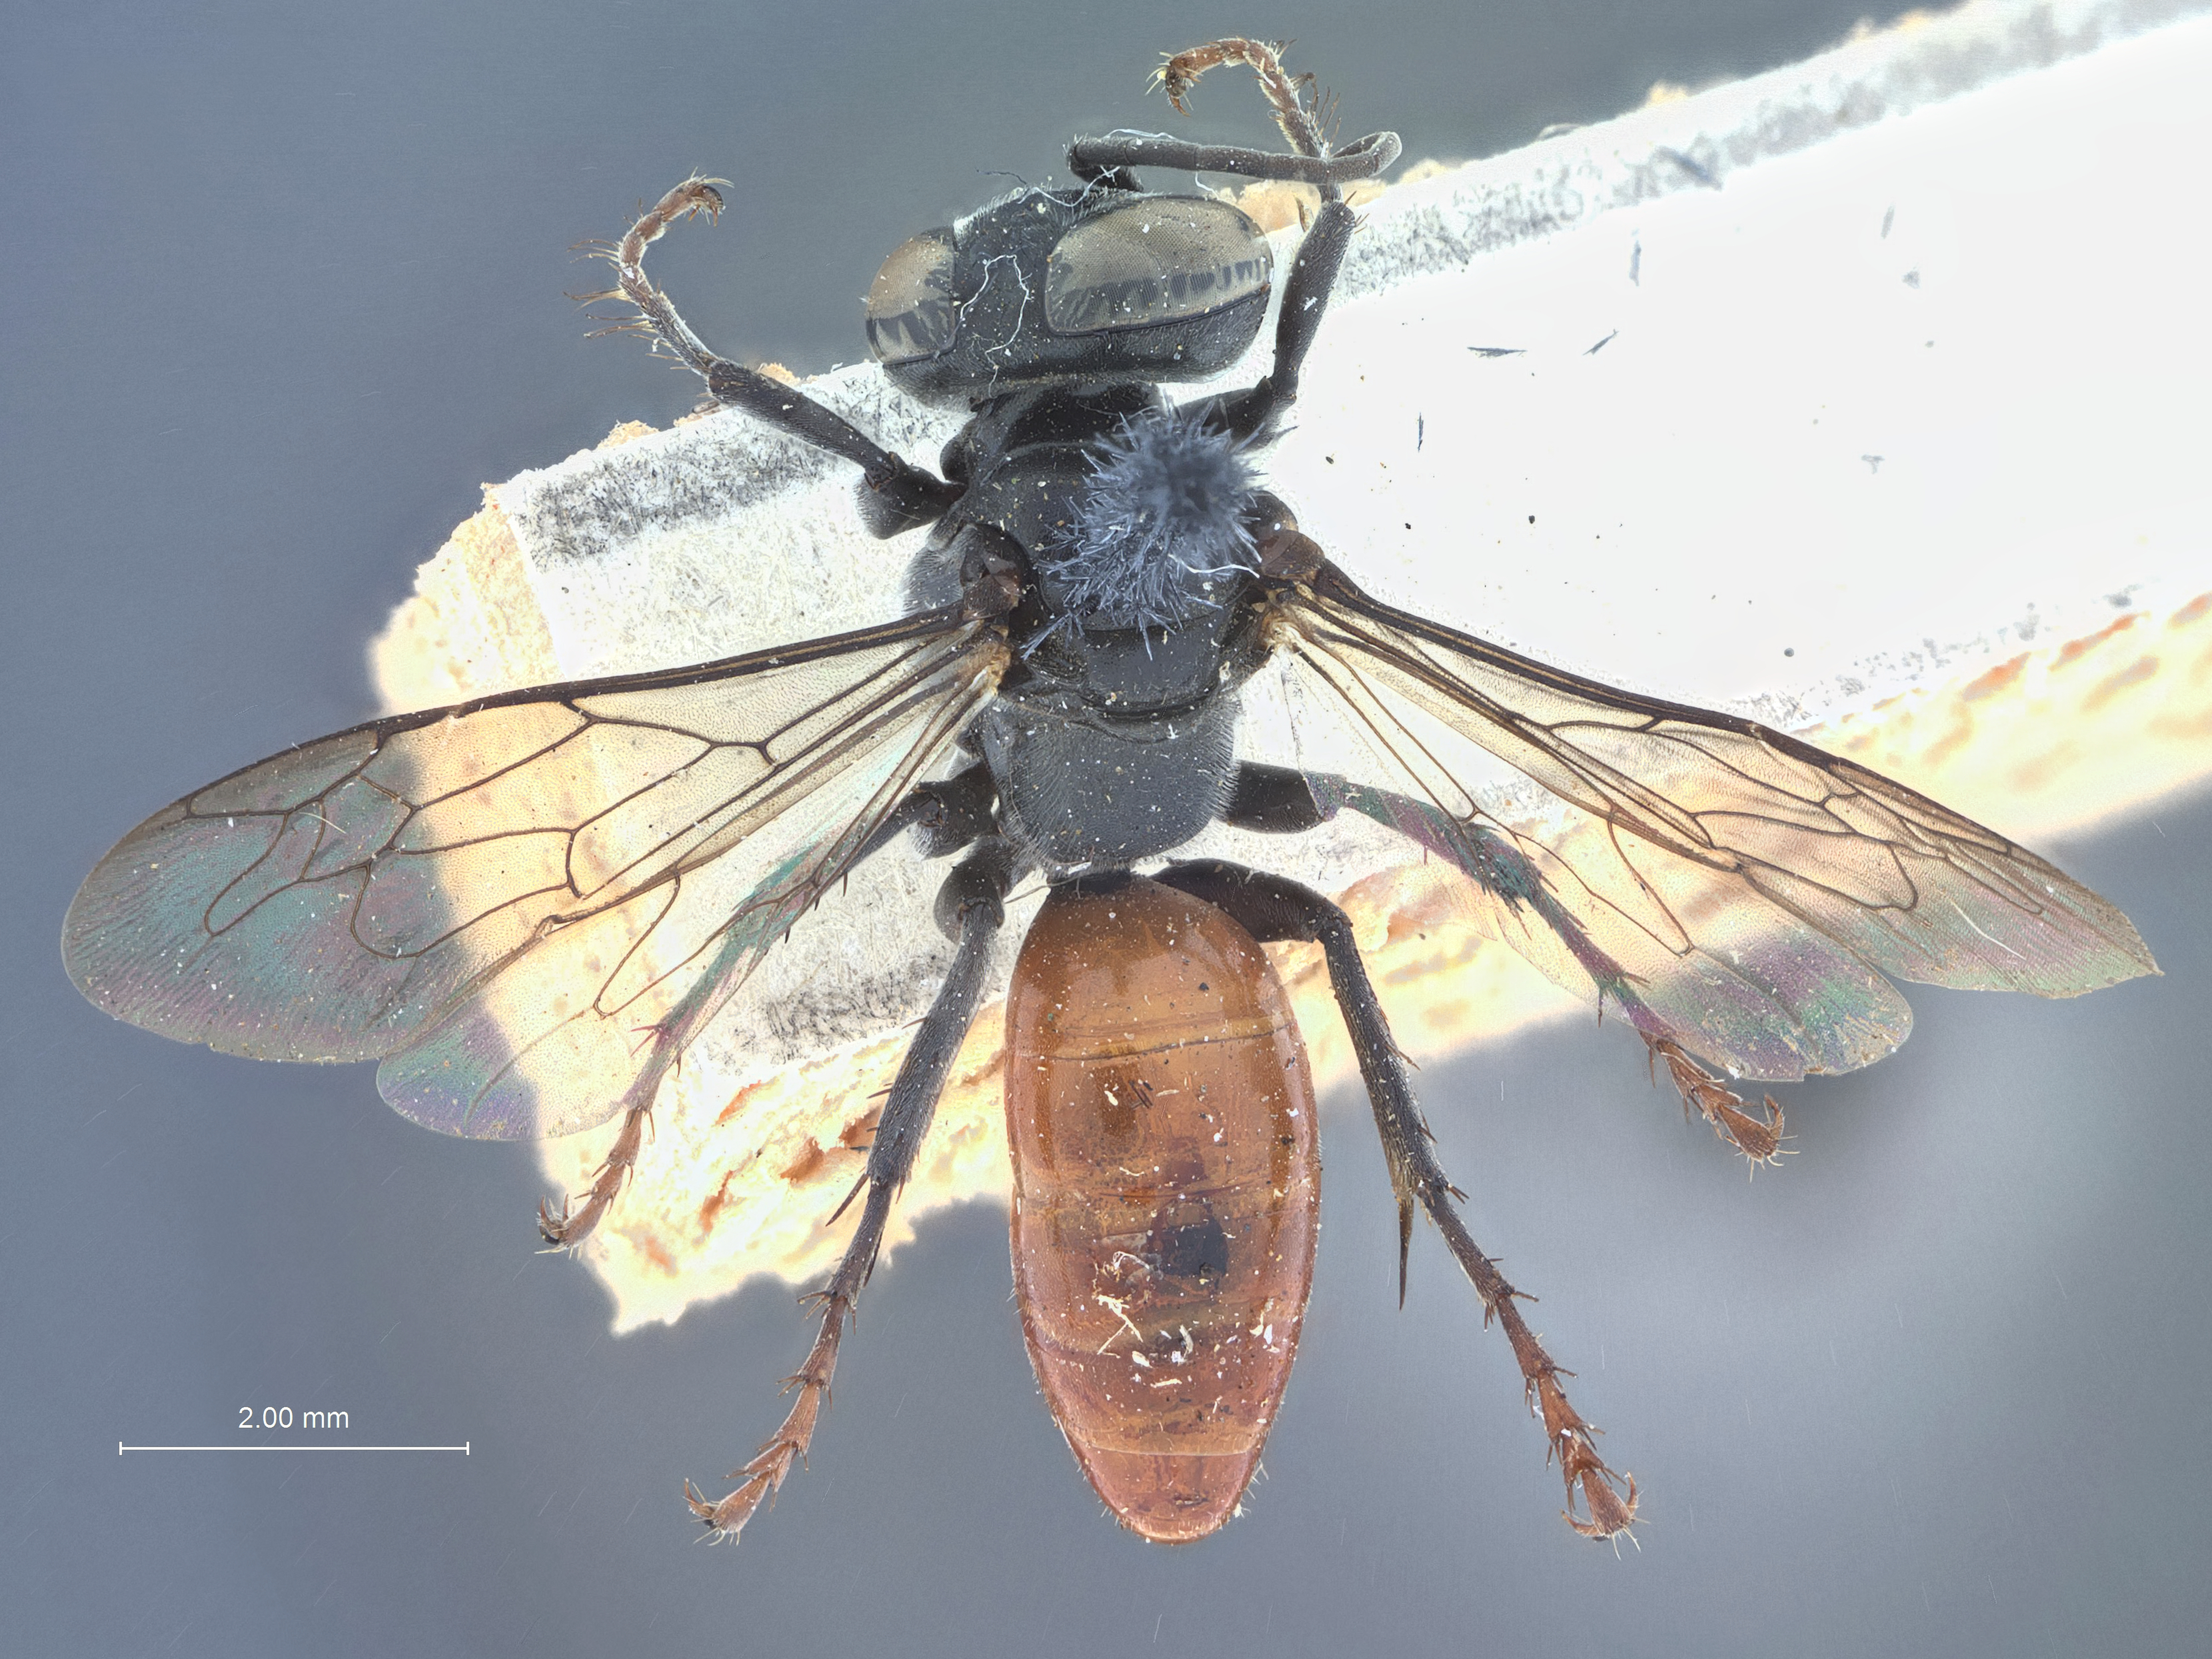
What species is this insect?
Tachysphex giffardi
